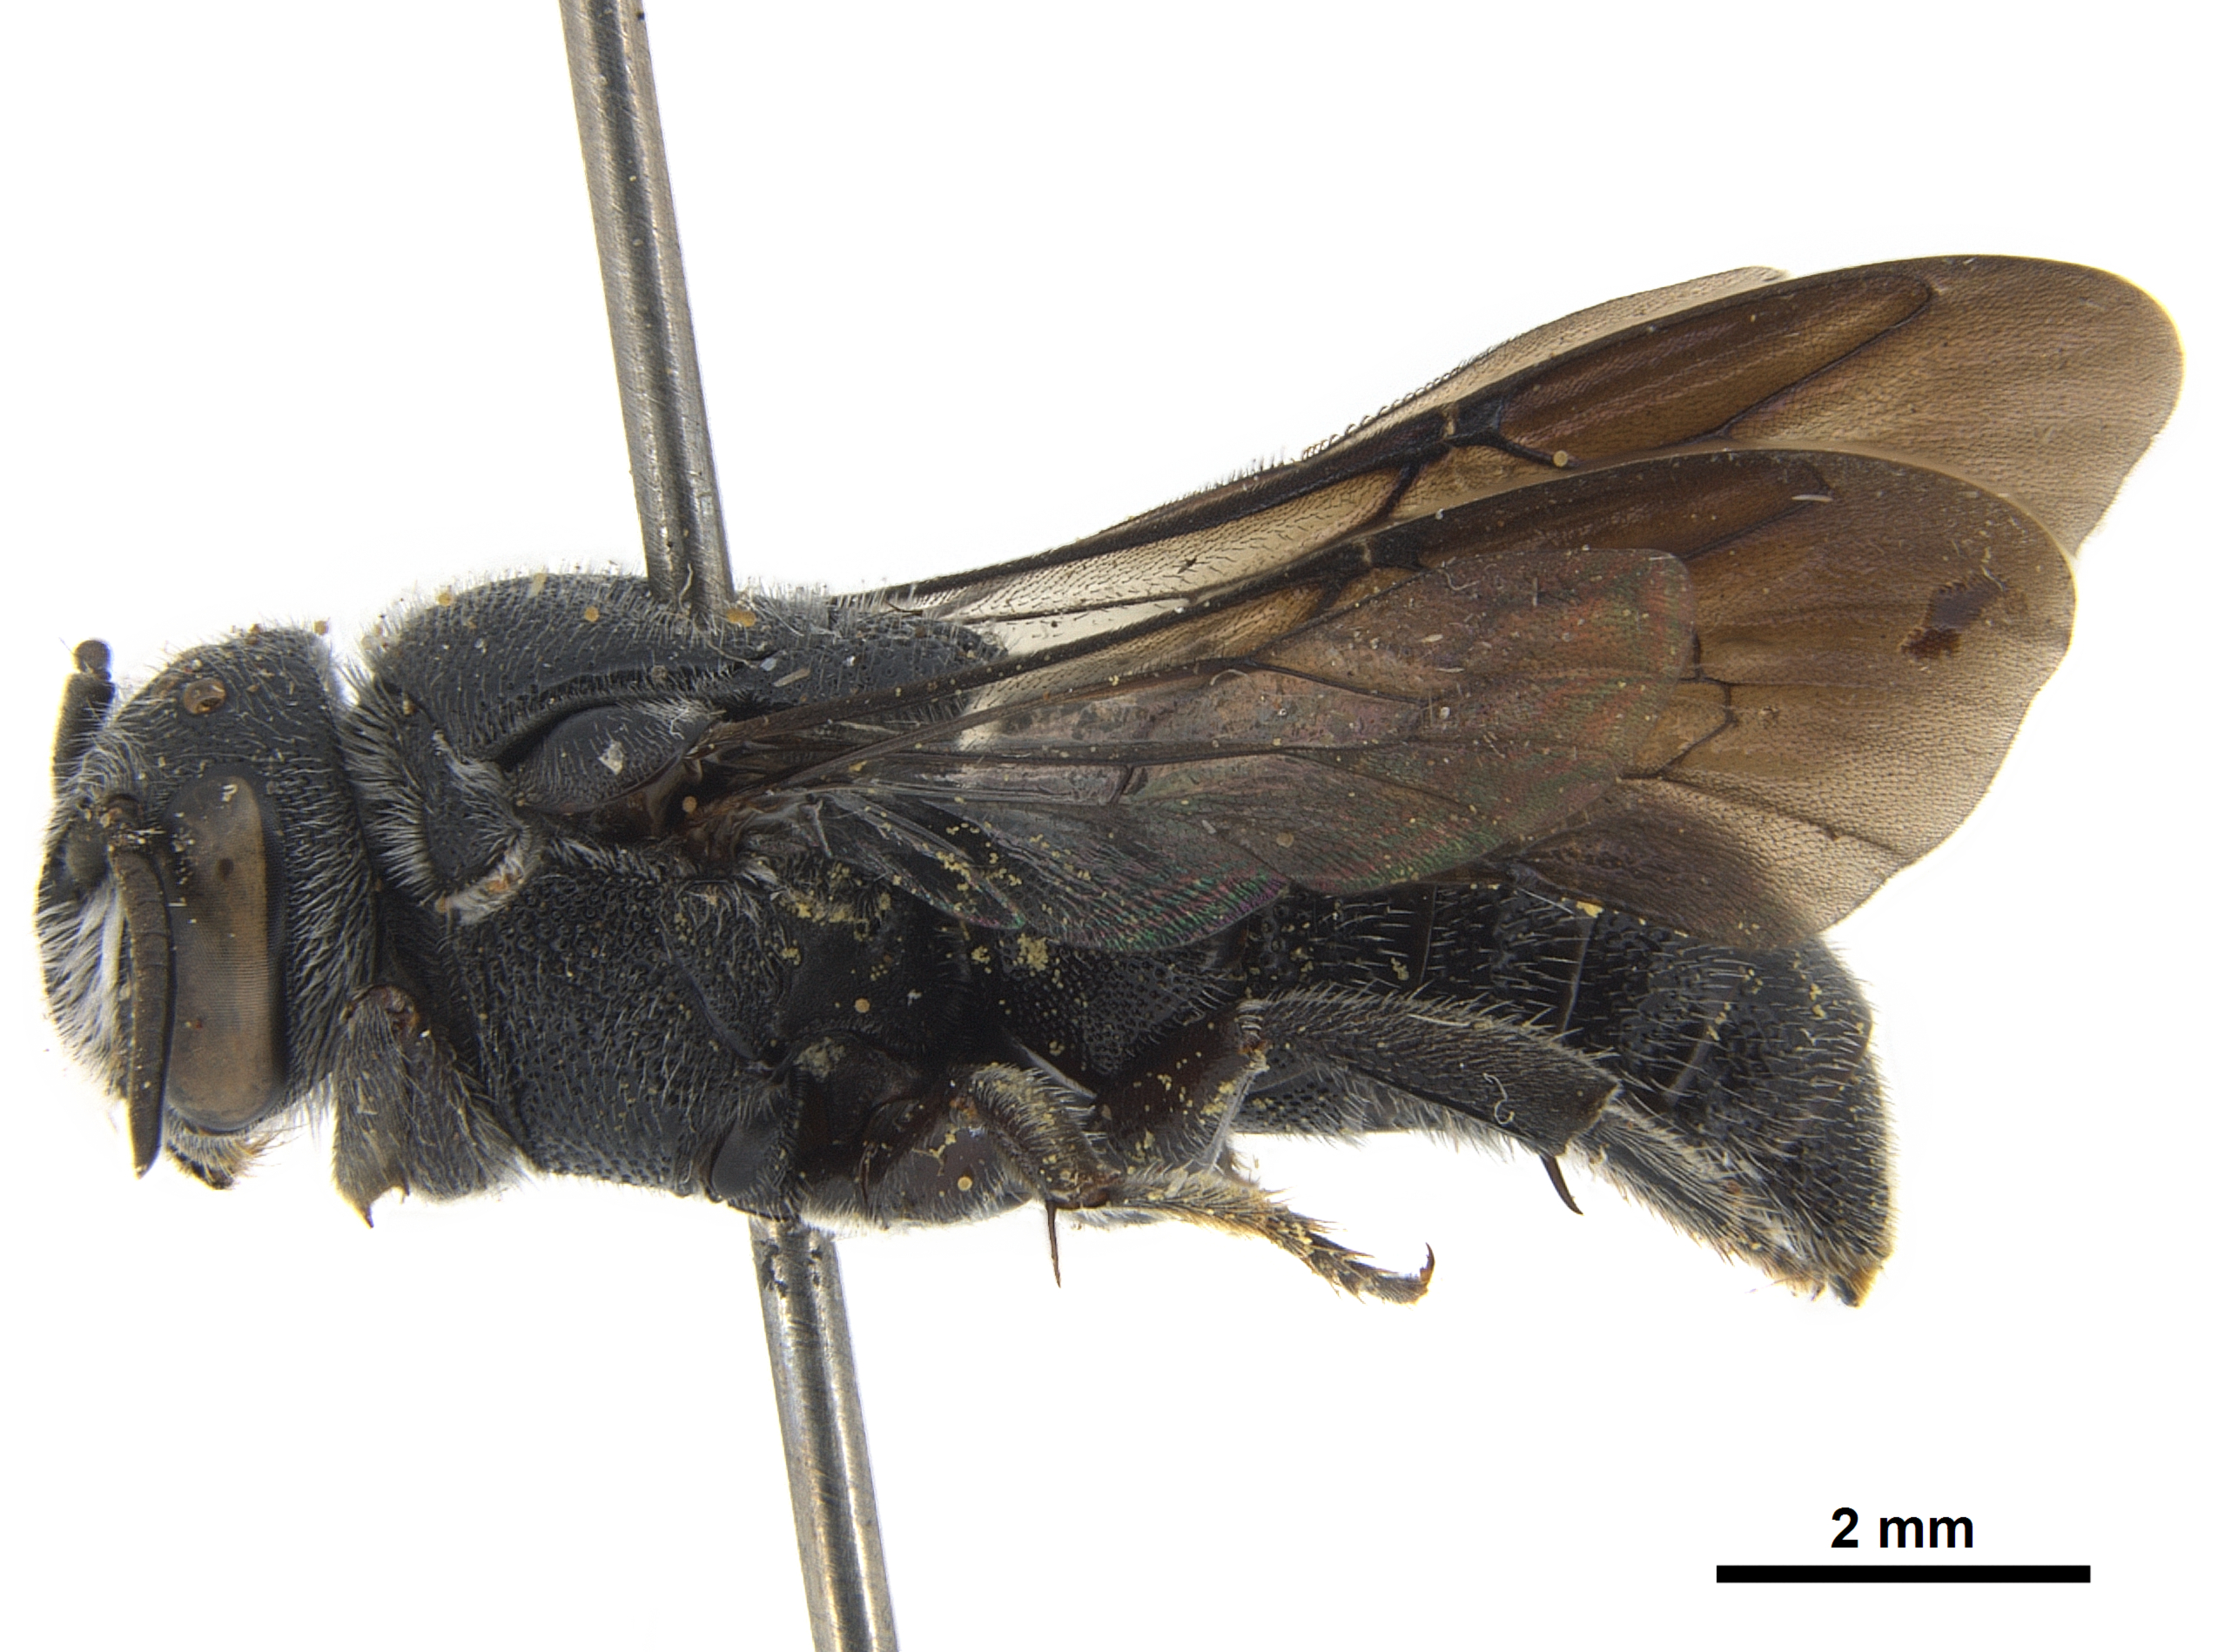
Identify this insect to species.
Euaspis carbonaria
